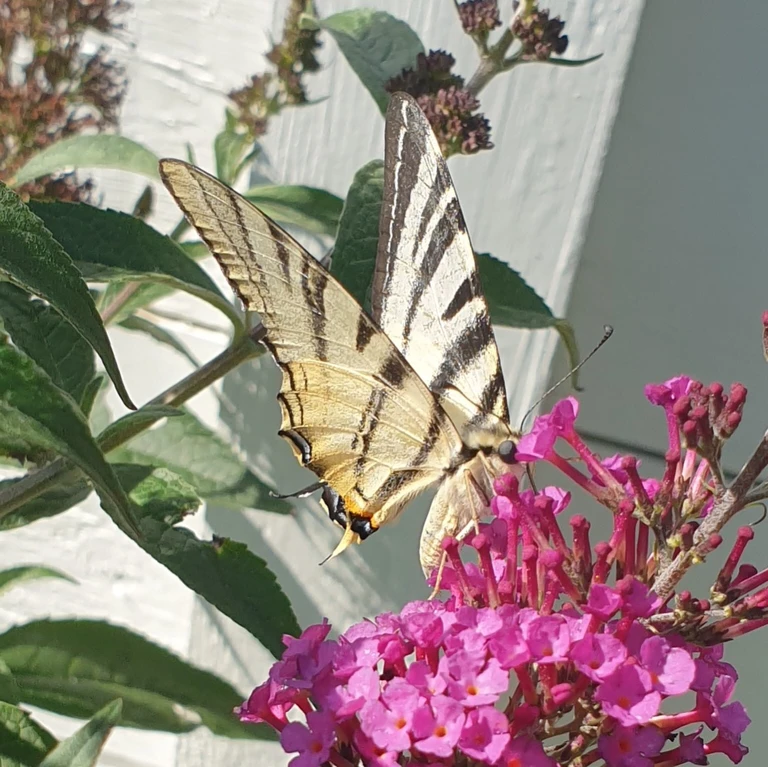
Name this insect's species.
Iphiclides podalirius
